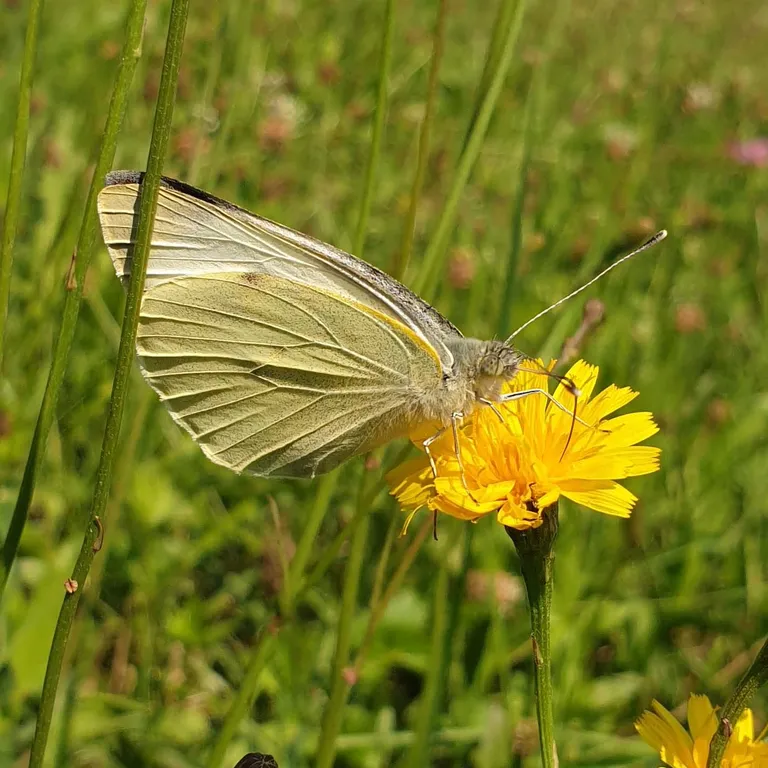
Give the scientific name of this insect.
Pieris brassicae
